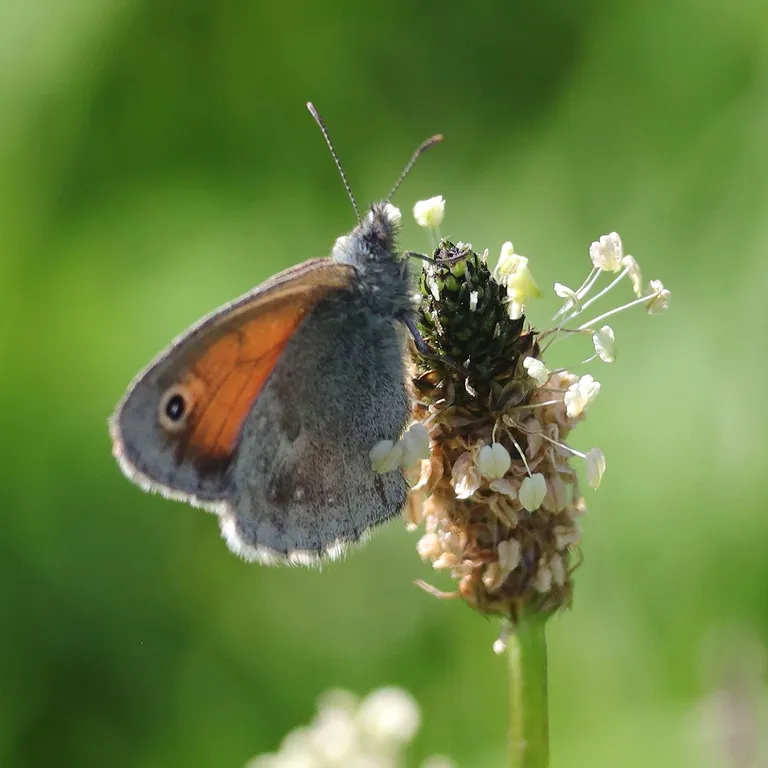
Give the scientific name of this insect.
Coenonympha pamphilus
